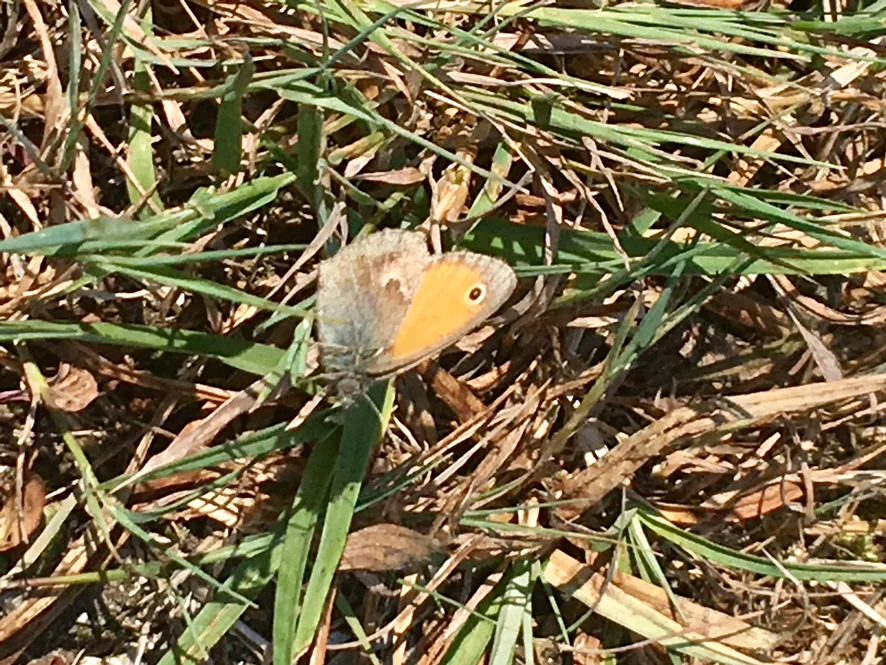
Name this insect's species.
Coenonympha pamphilus
